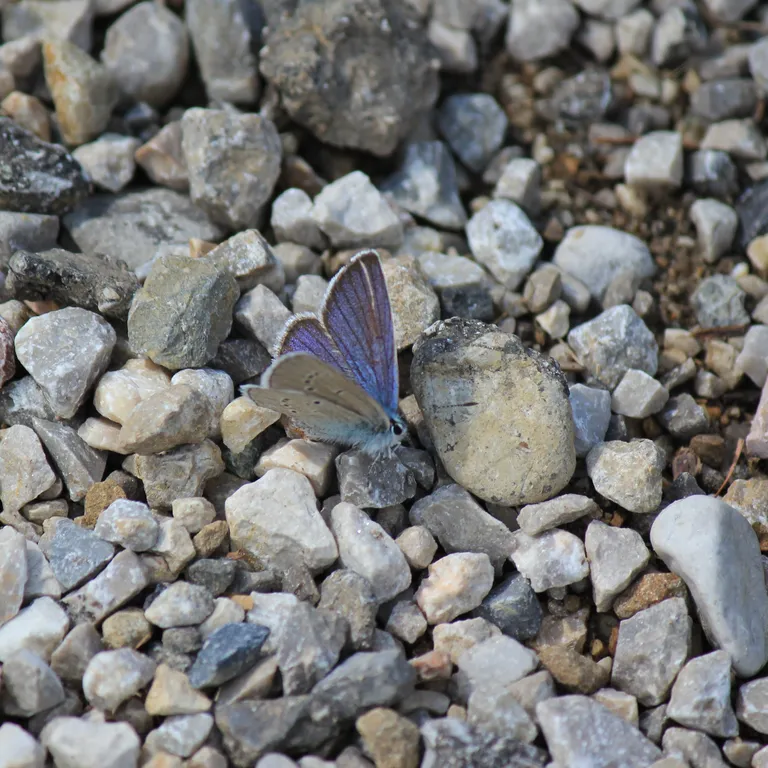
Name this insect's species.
Cyaniris semiargus
